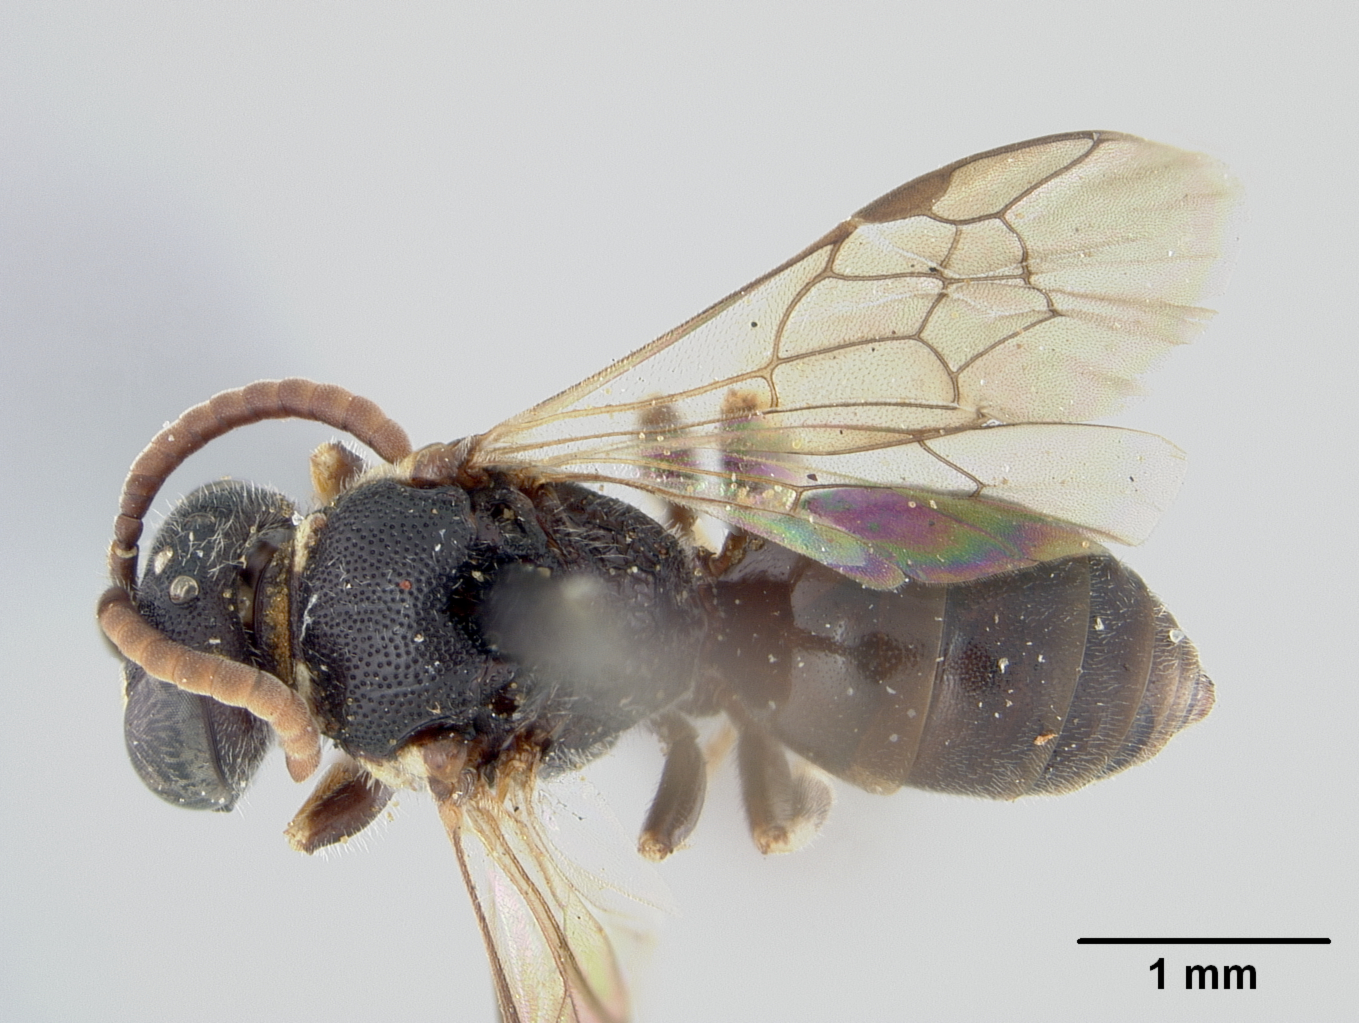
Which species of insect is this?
Prosopis stevensi
